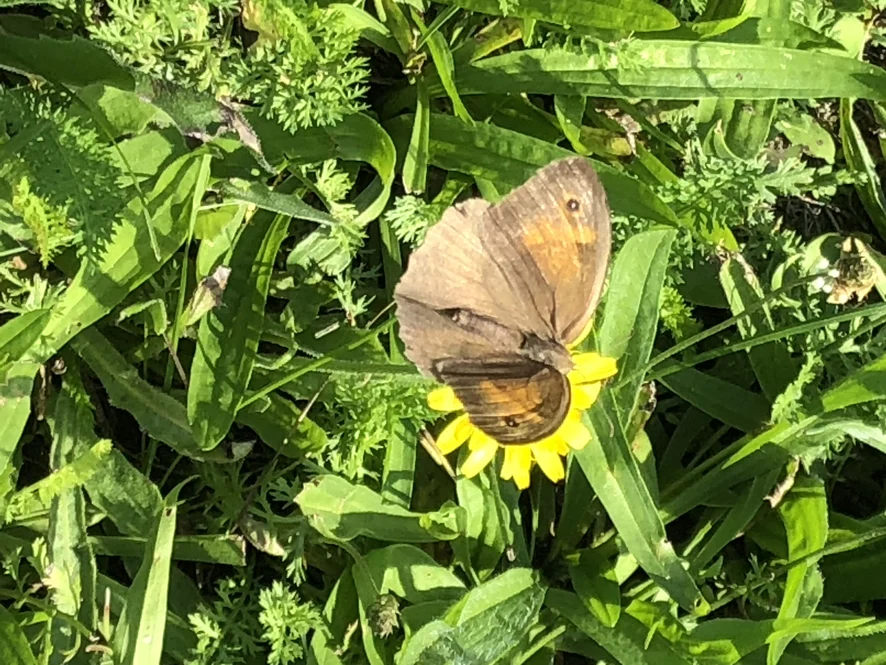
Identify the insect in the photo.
Maniola jurtina
